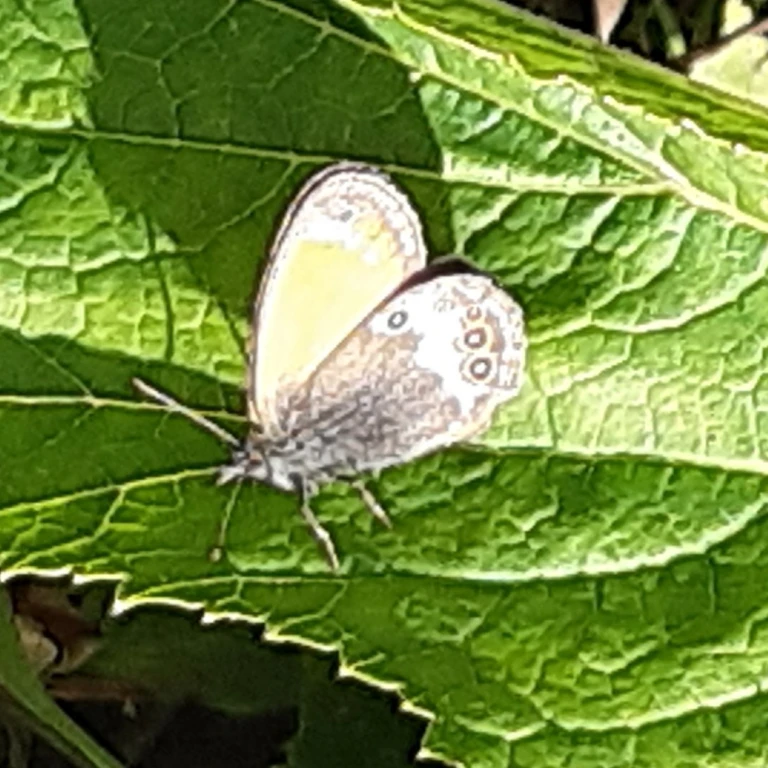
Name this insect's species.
Coenonympha arcania
